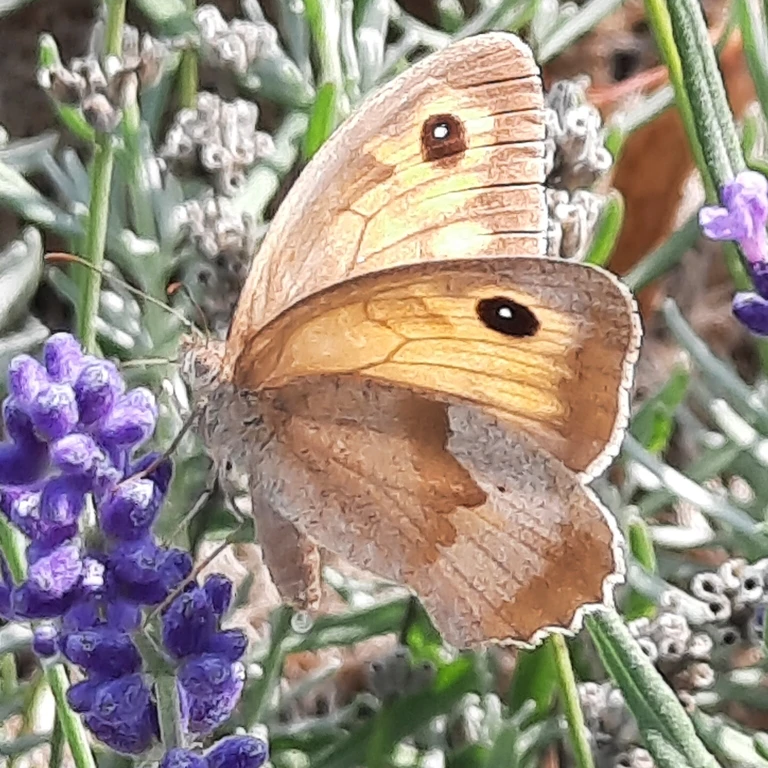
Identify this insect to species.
Maniola jurtina
